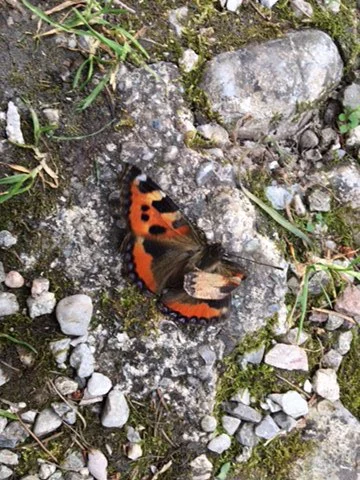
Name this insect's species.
Aglais urticae
